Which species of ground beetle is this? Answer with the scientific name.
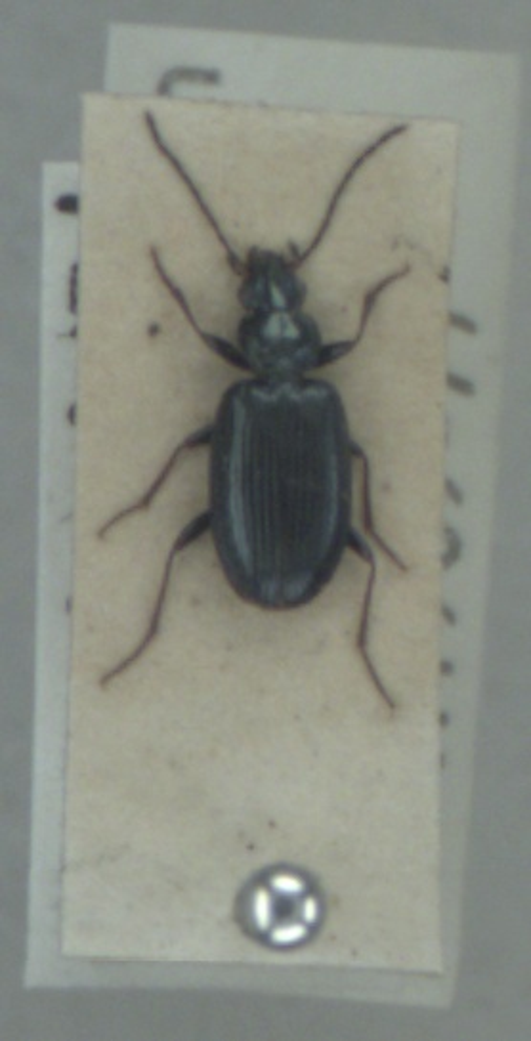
Bembidion atrocaeruleum
